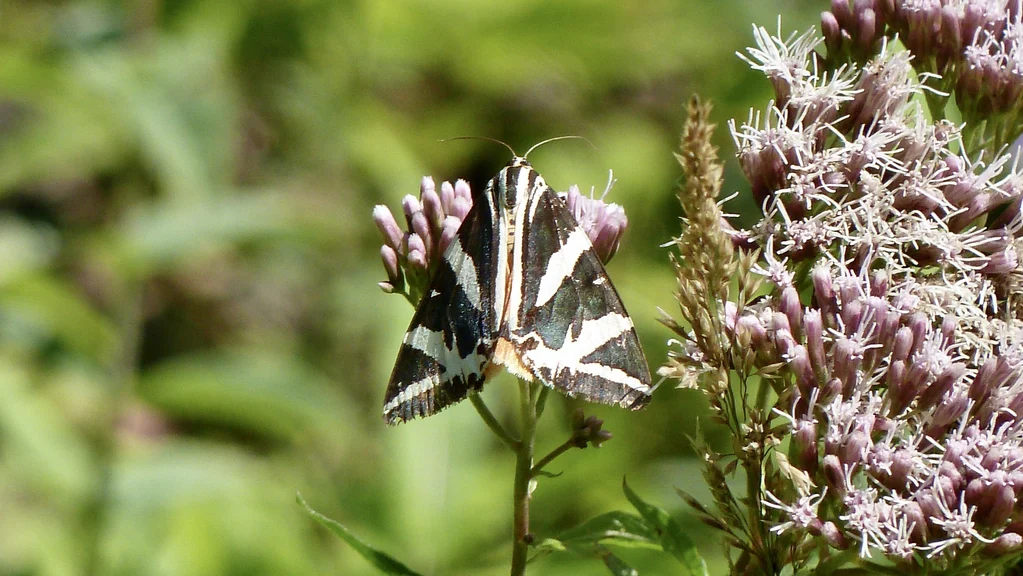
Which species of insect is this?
Euplagia quadripunctaria
